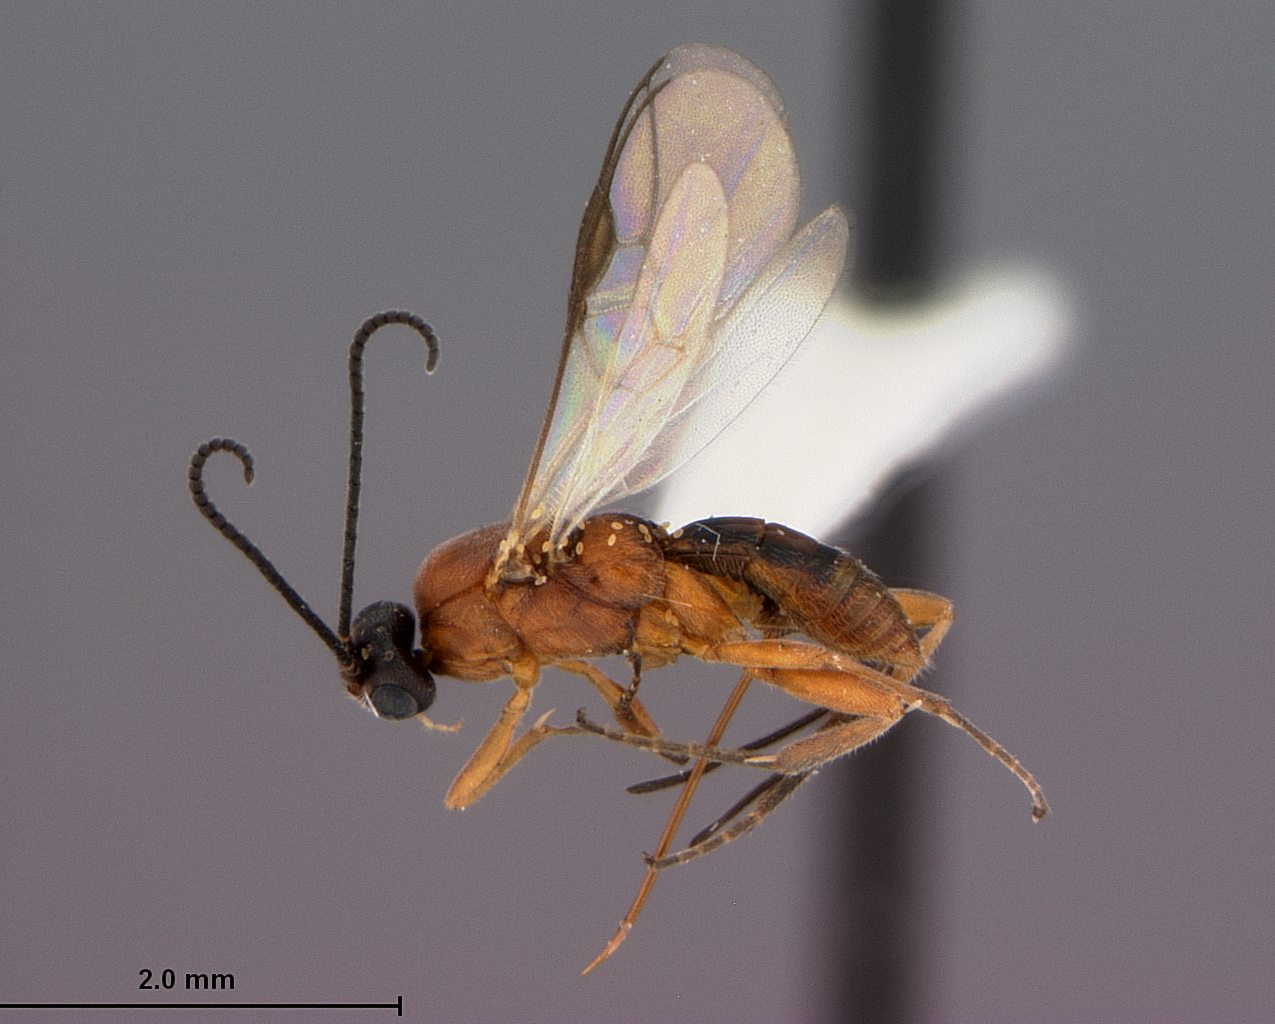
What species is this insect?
Orgilus absonus
